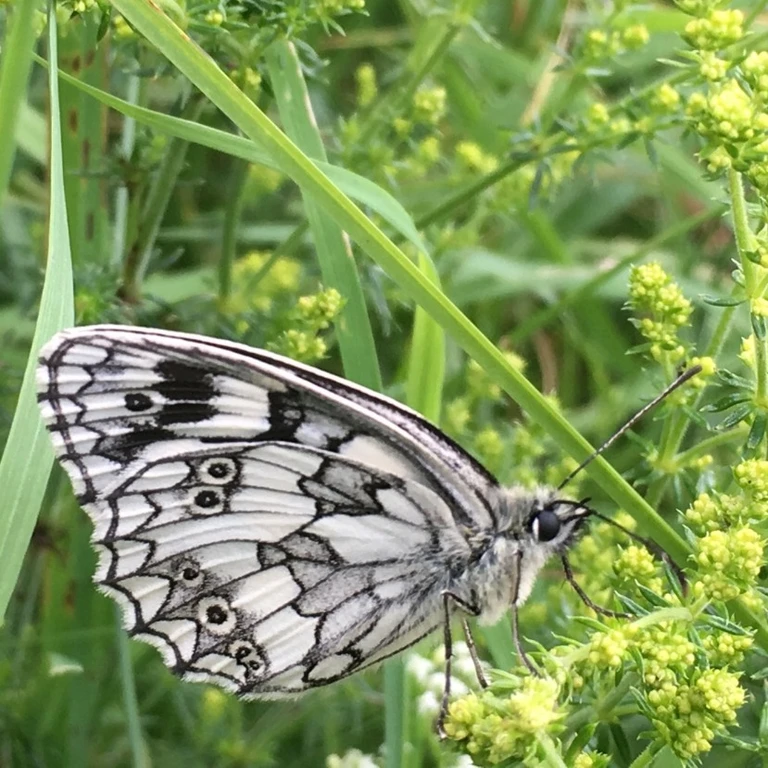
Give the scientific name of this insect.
Melanargia galathea
